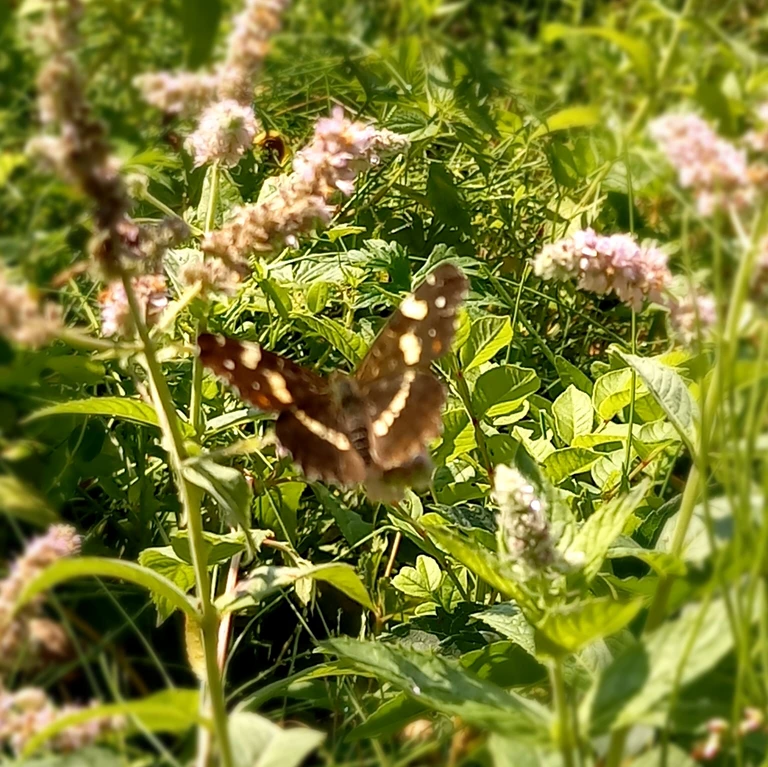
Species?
Araschnia levana
